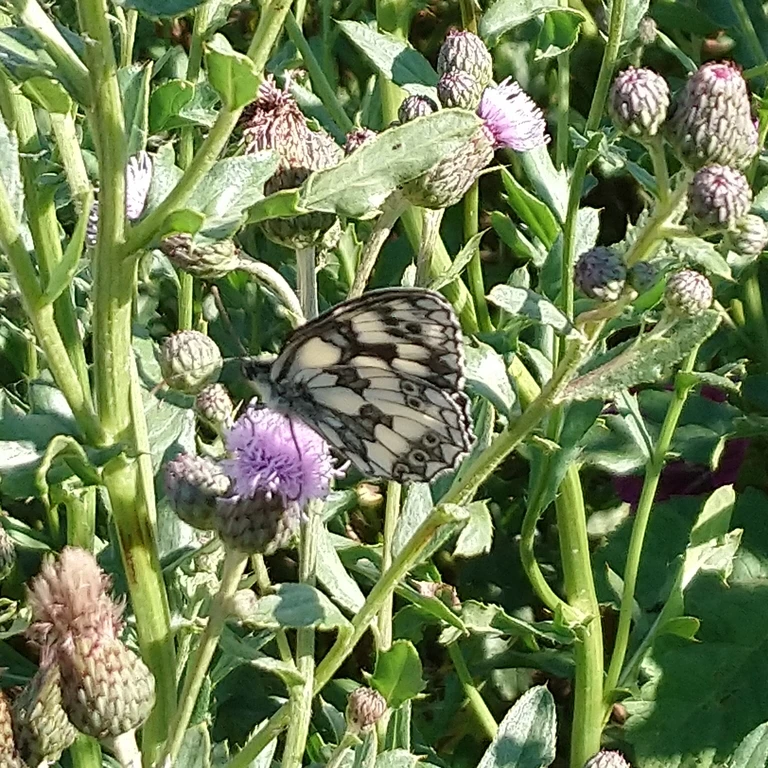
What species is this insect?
Melanargia galathea
